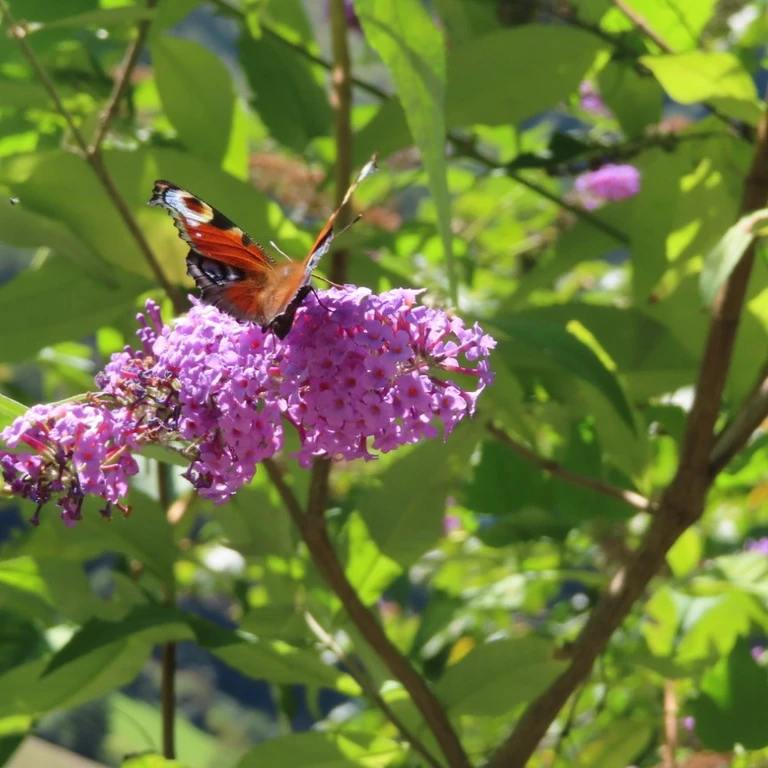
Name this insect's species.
Aglais io
